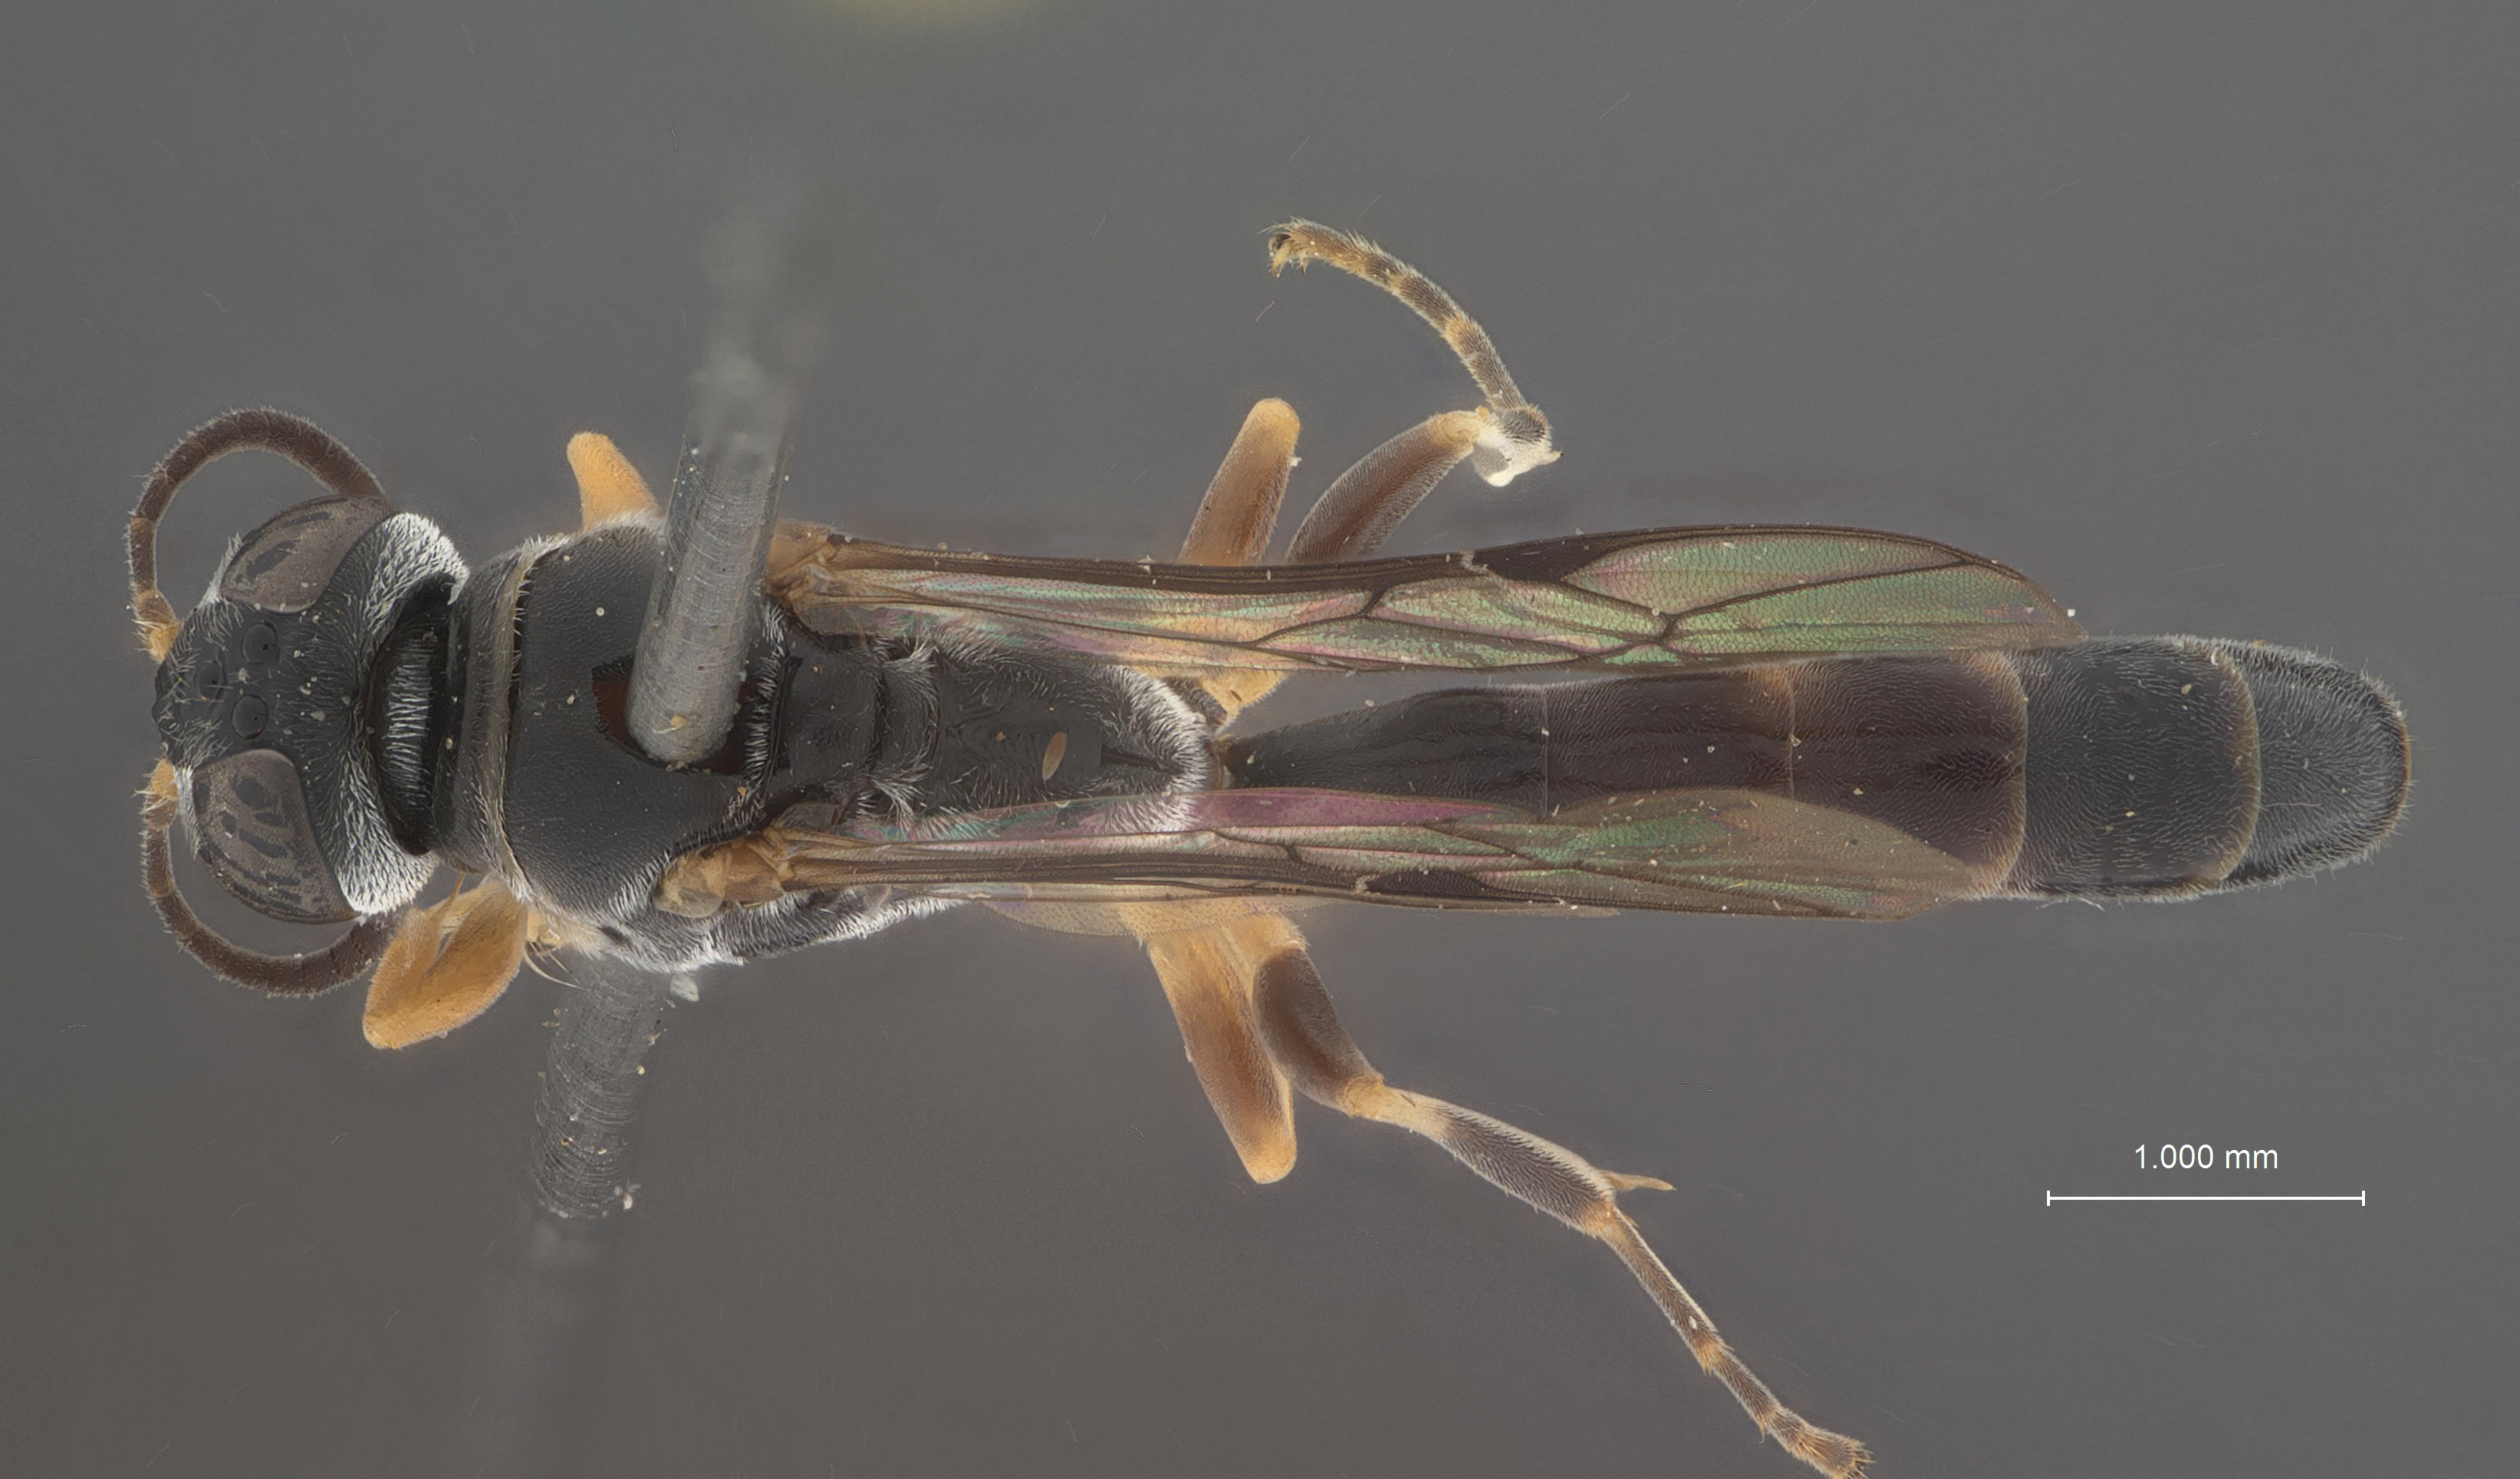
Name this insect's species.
Trypoxylon triangulum
